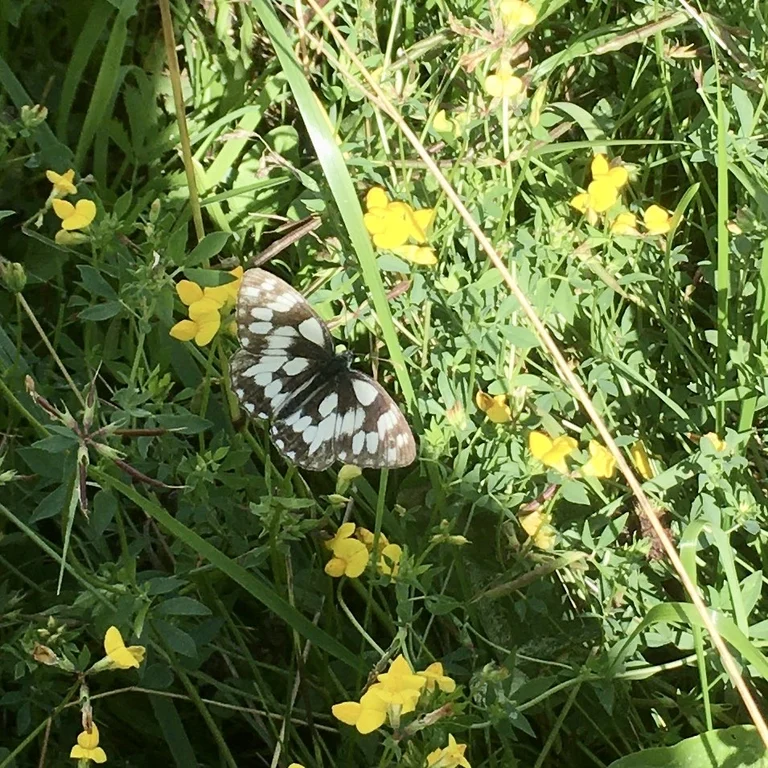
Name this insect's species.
Melanargia galathea
